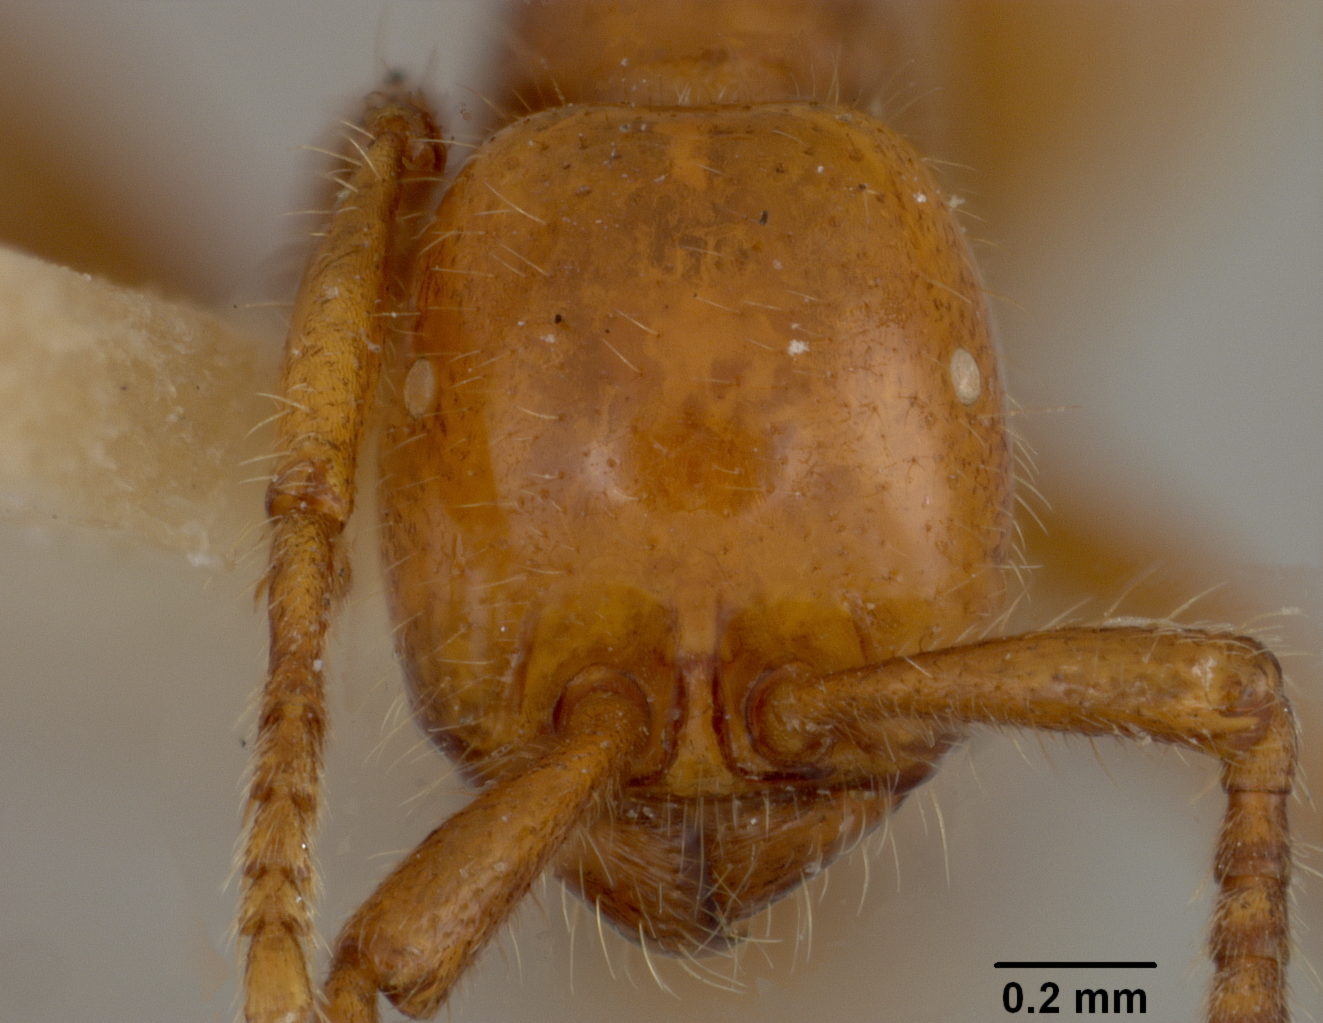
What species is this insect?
Eciton gracellae
